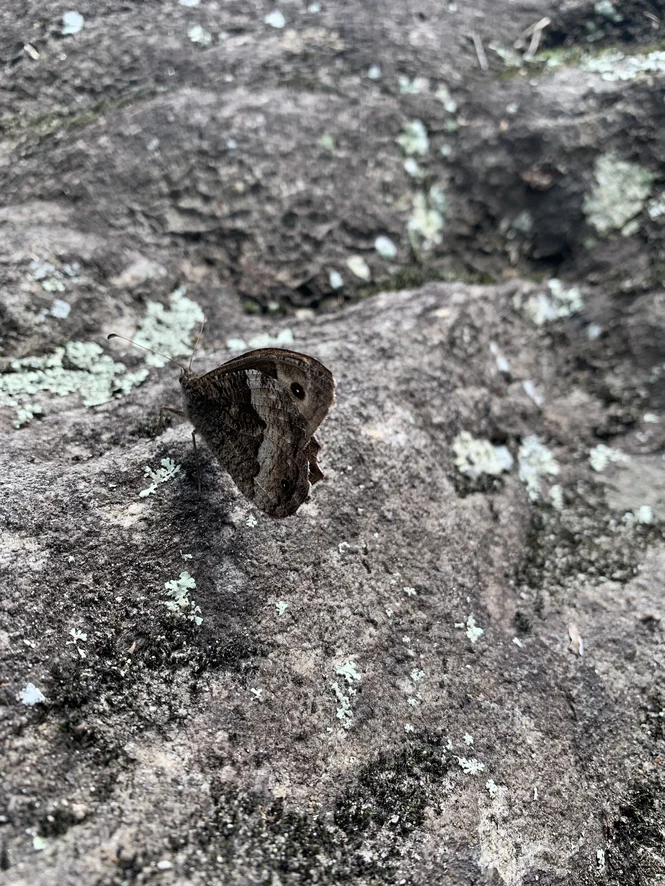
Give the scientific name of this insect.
Hipparchia fagi
